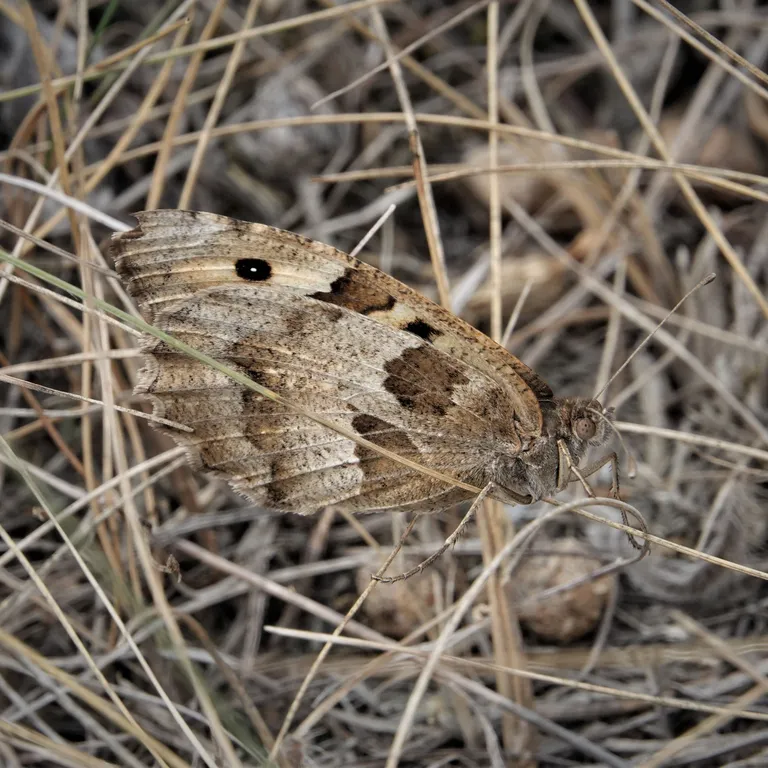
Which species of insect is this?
Chazara briseis (also Satyrus briseis)
